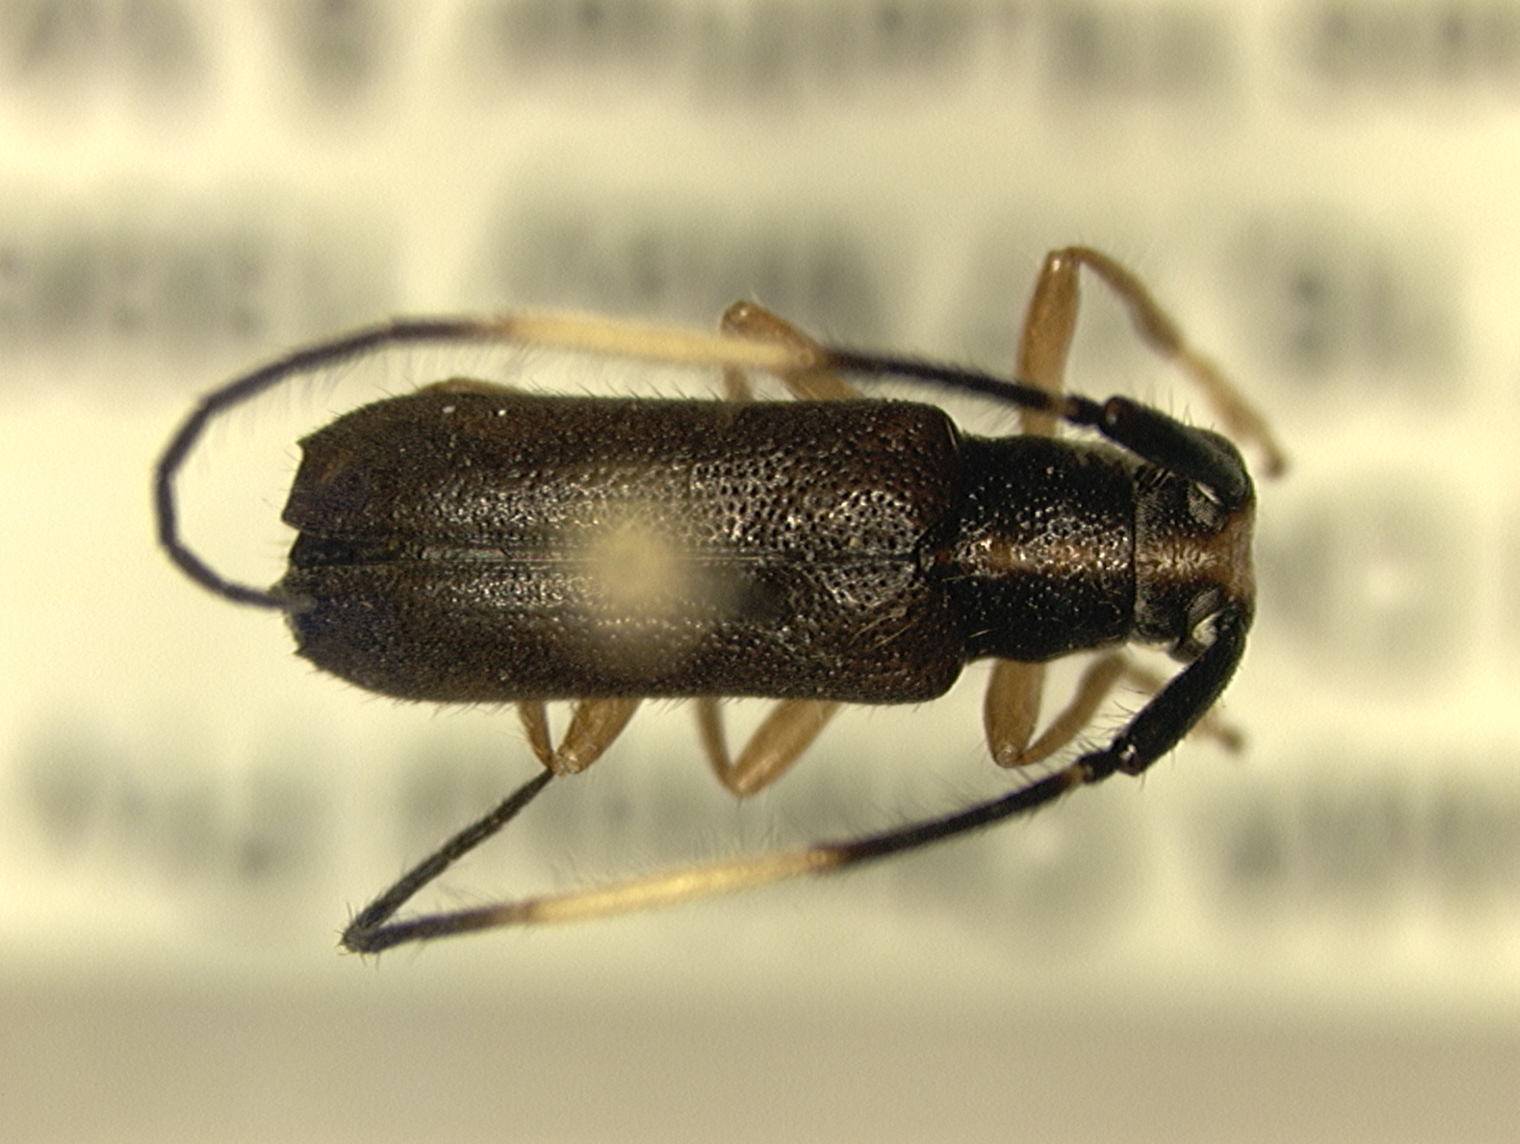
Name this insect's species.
Eranina septuosa (also Erana septuosa)
